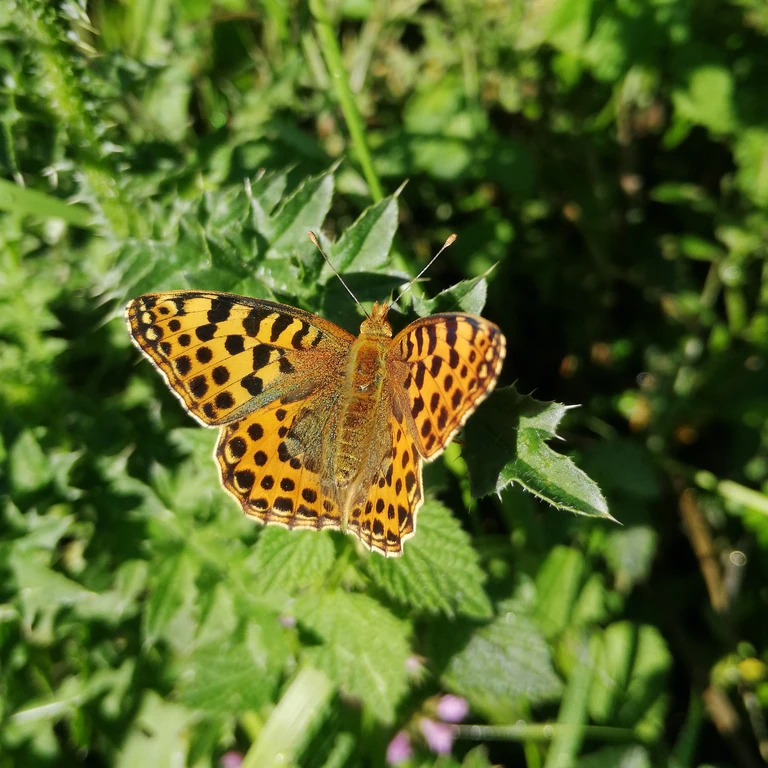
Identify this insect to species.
Issoria lathonia
